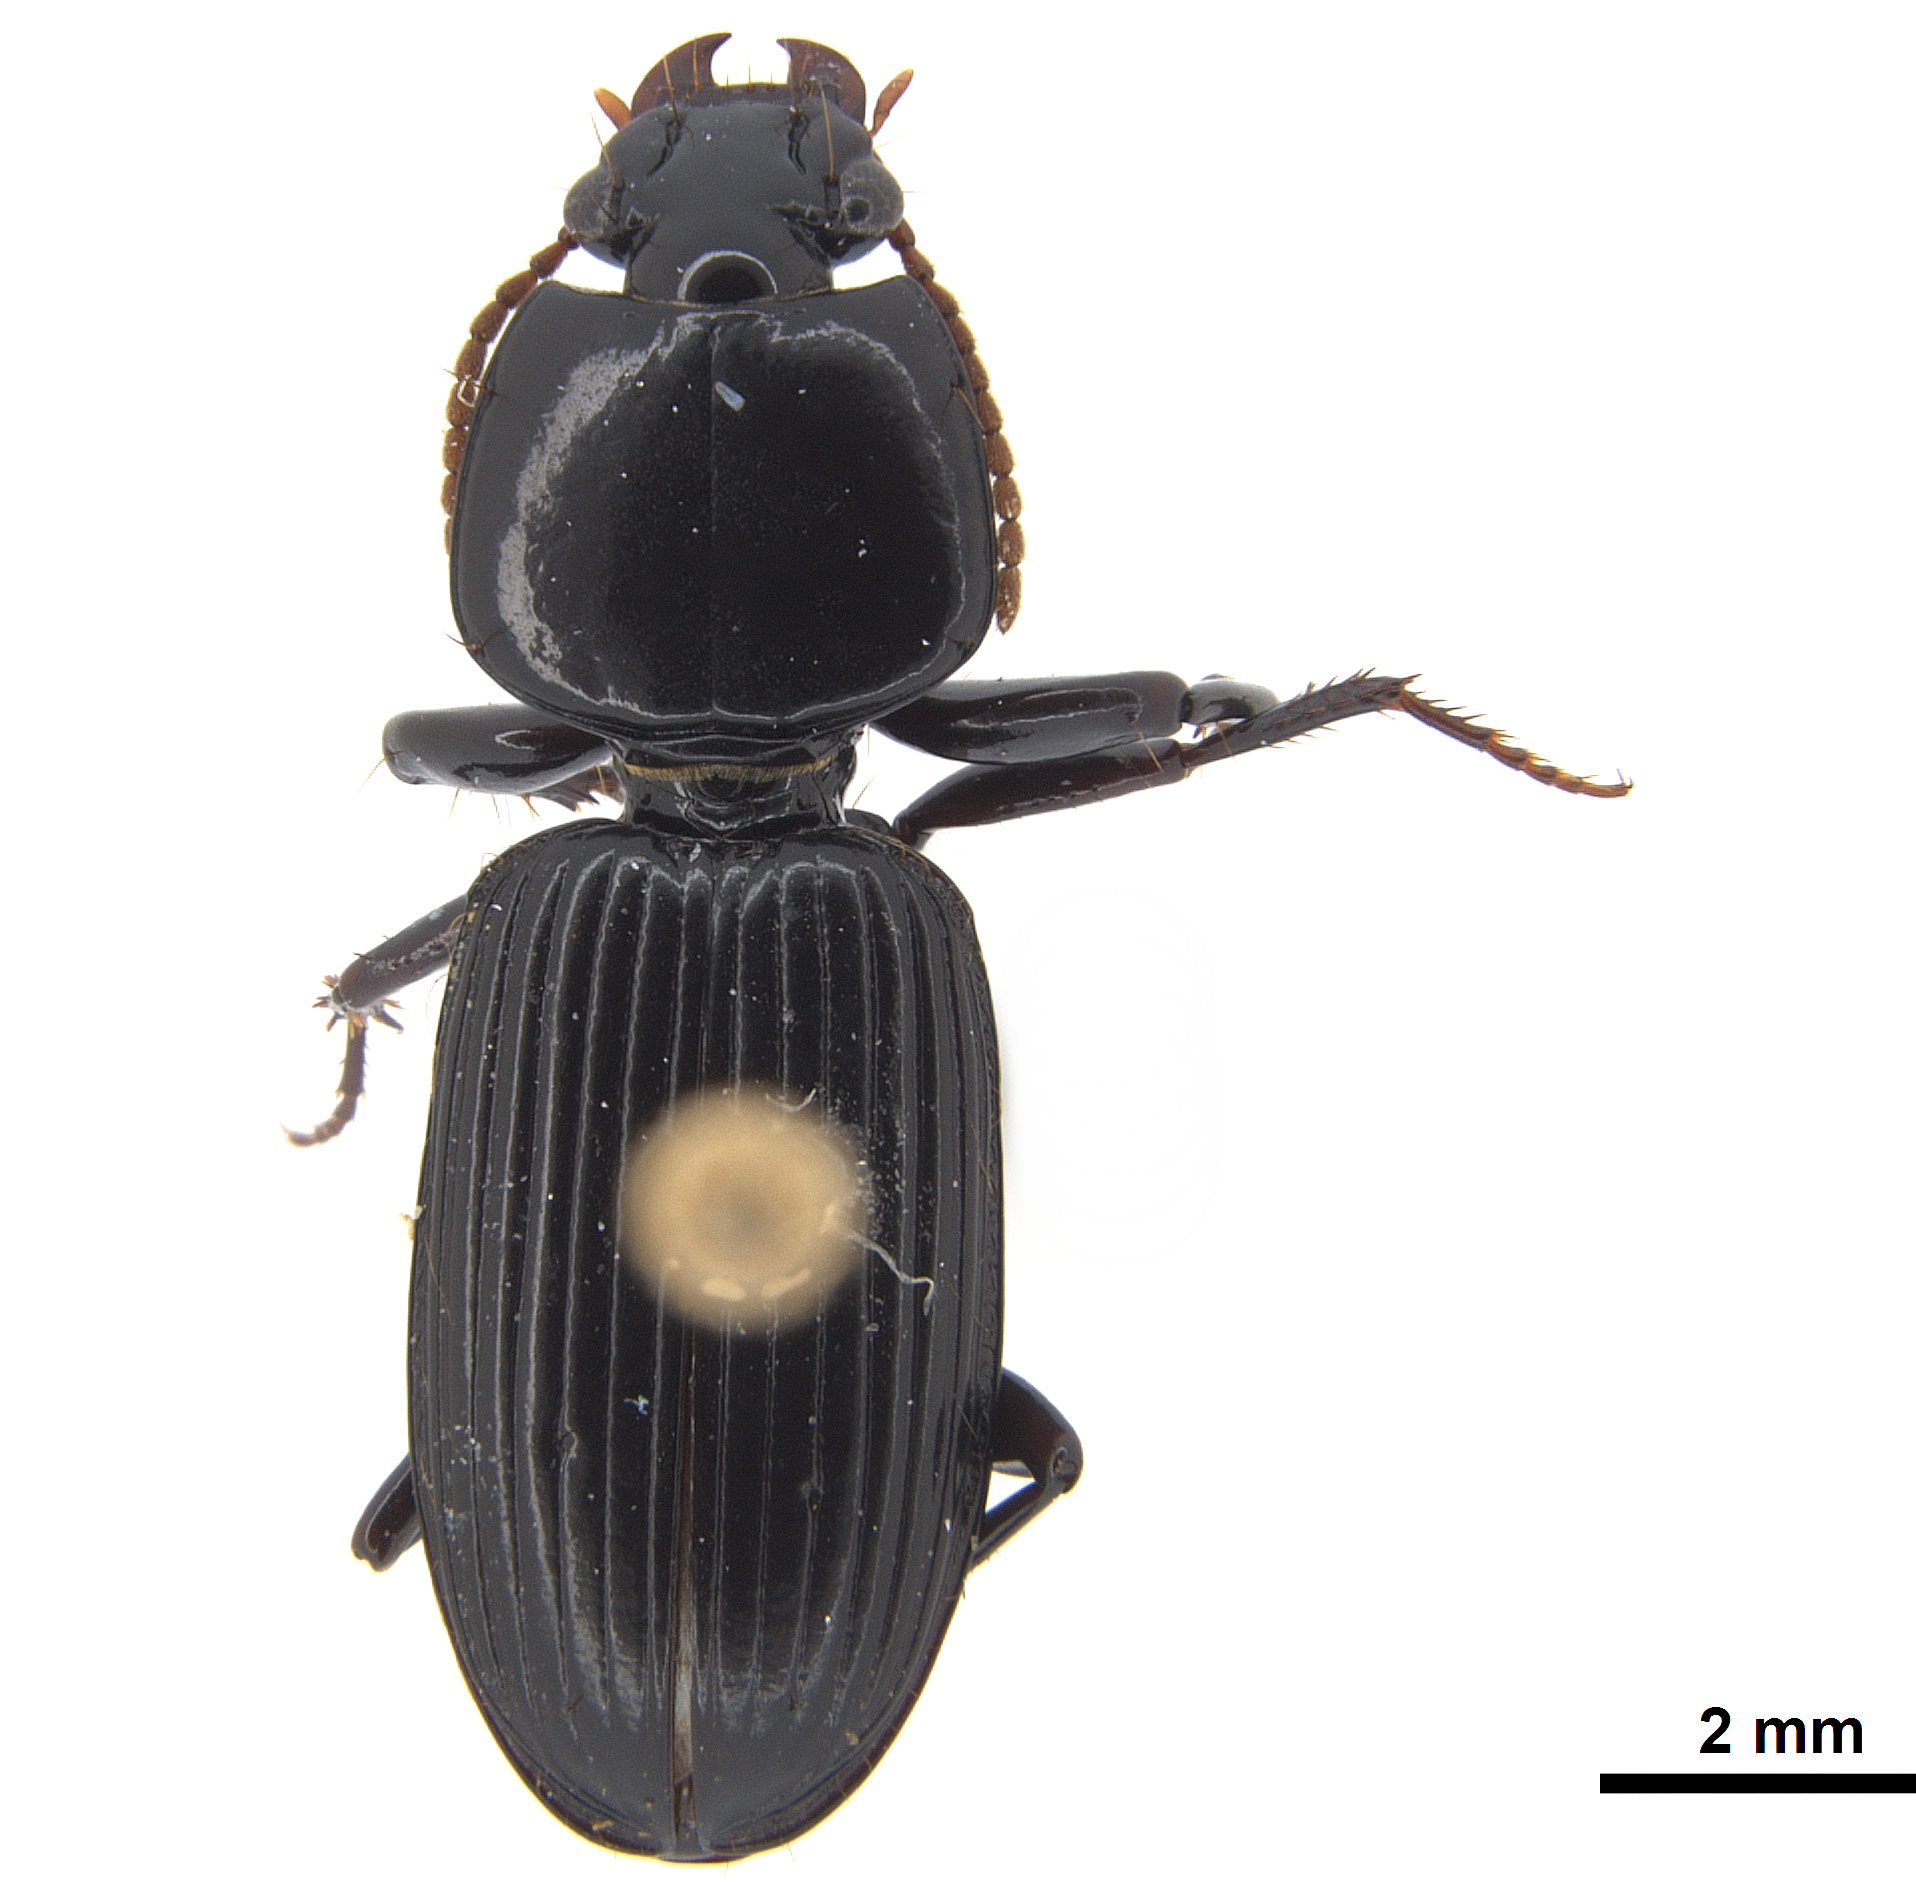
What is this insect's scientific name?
Nyctosyles planicollis
